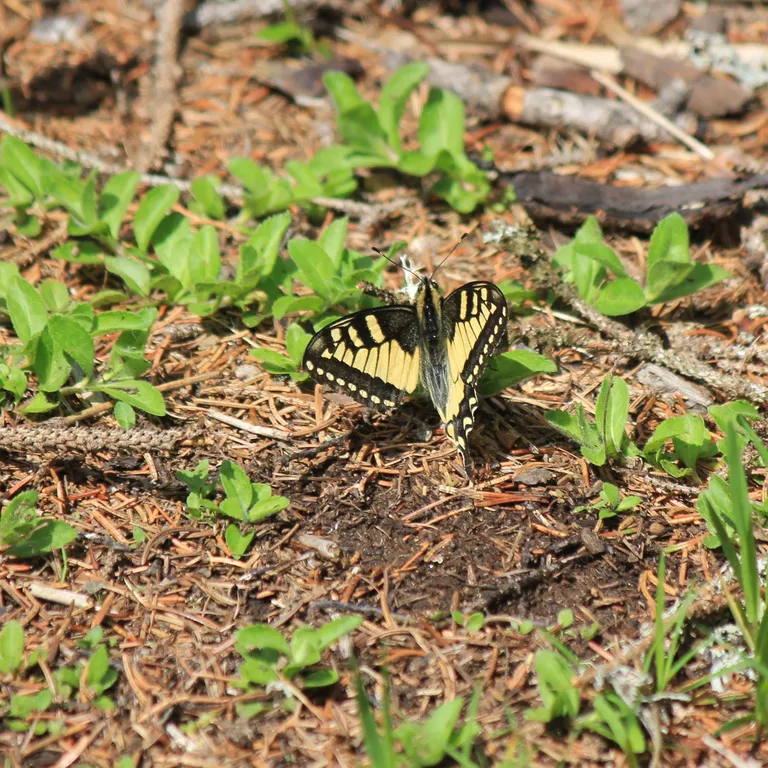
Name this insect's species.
Papilio machaon
